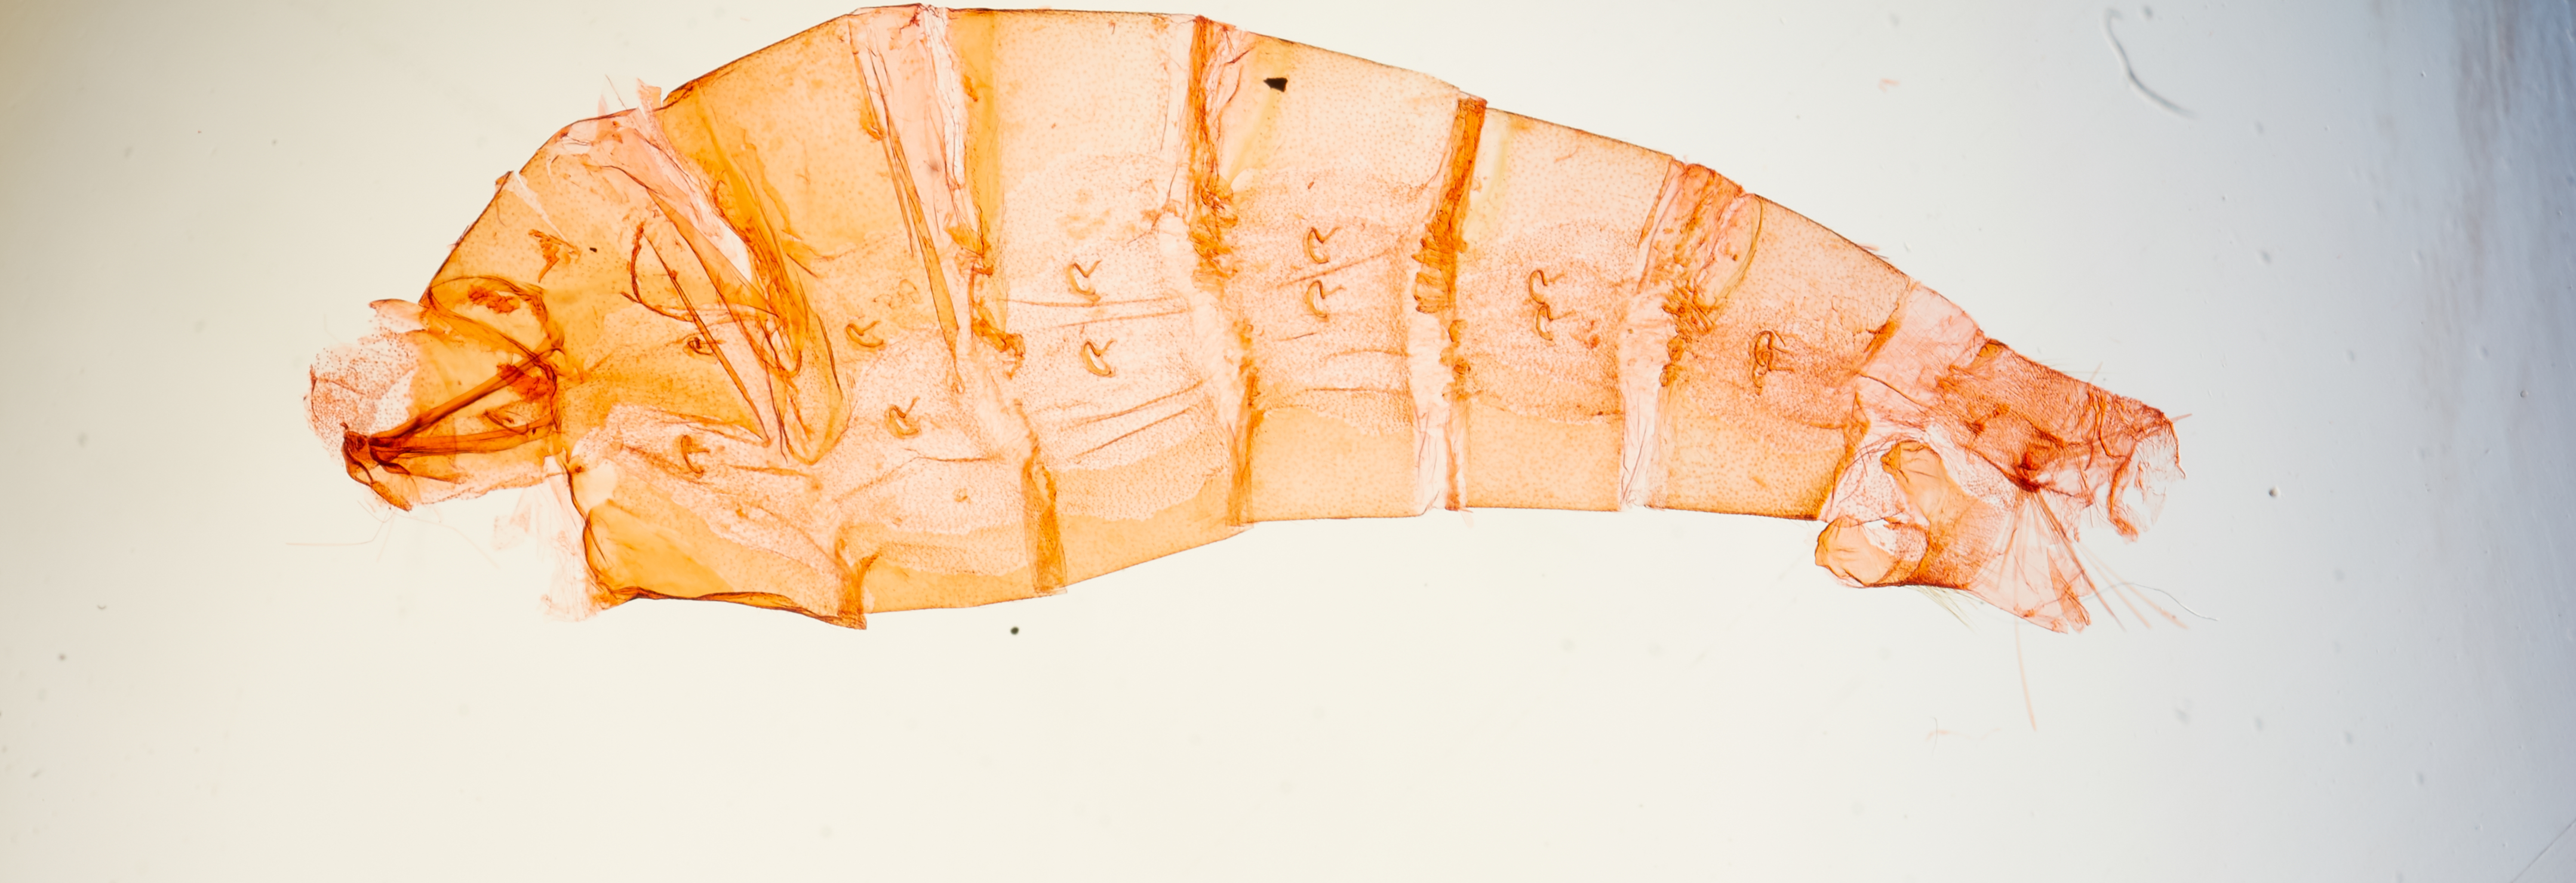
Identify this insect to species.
Gonioterma inga
